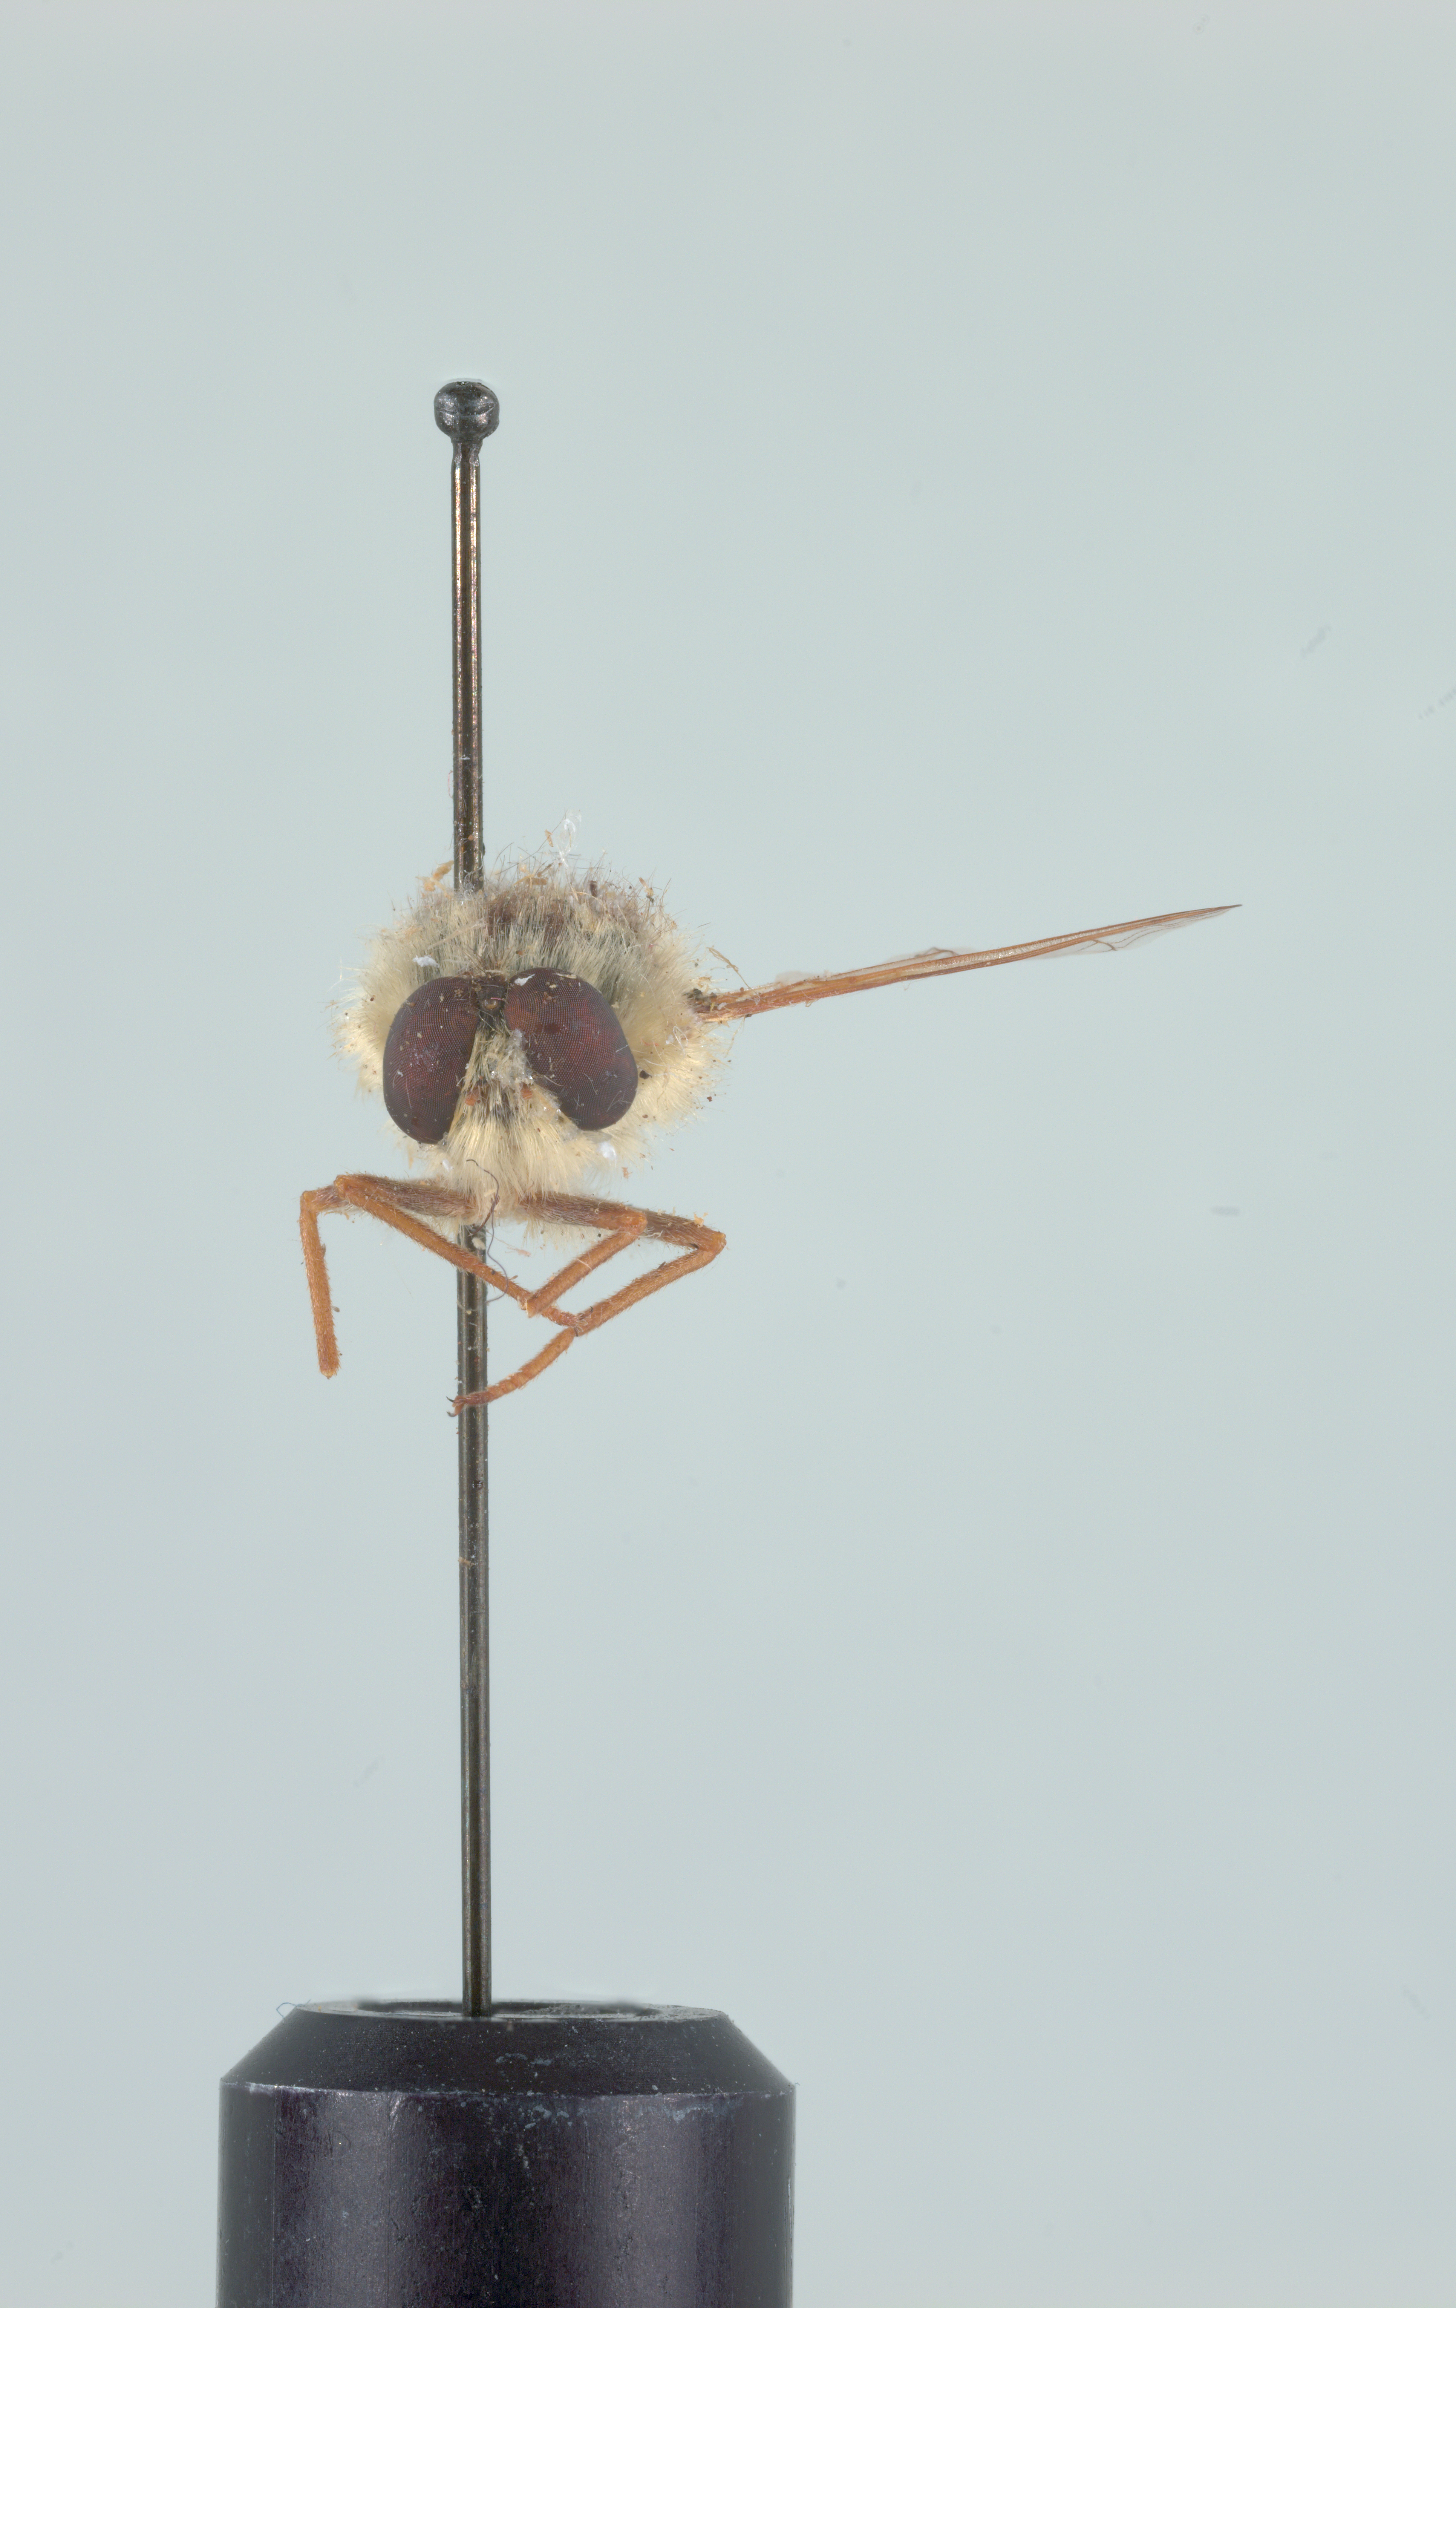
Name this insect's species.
Trichopsidea clausa
